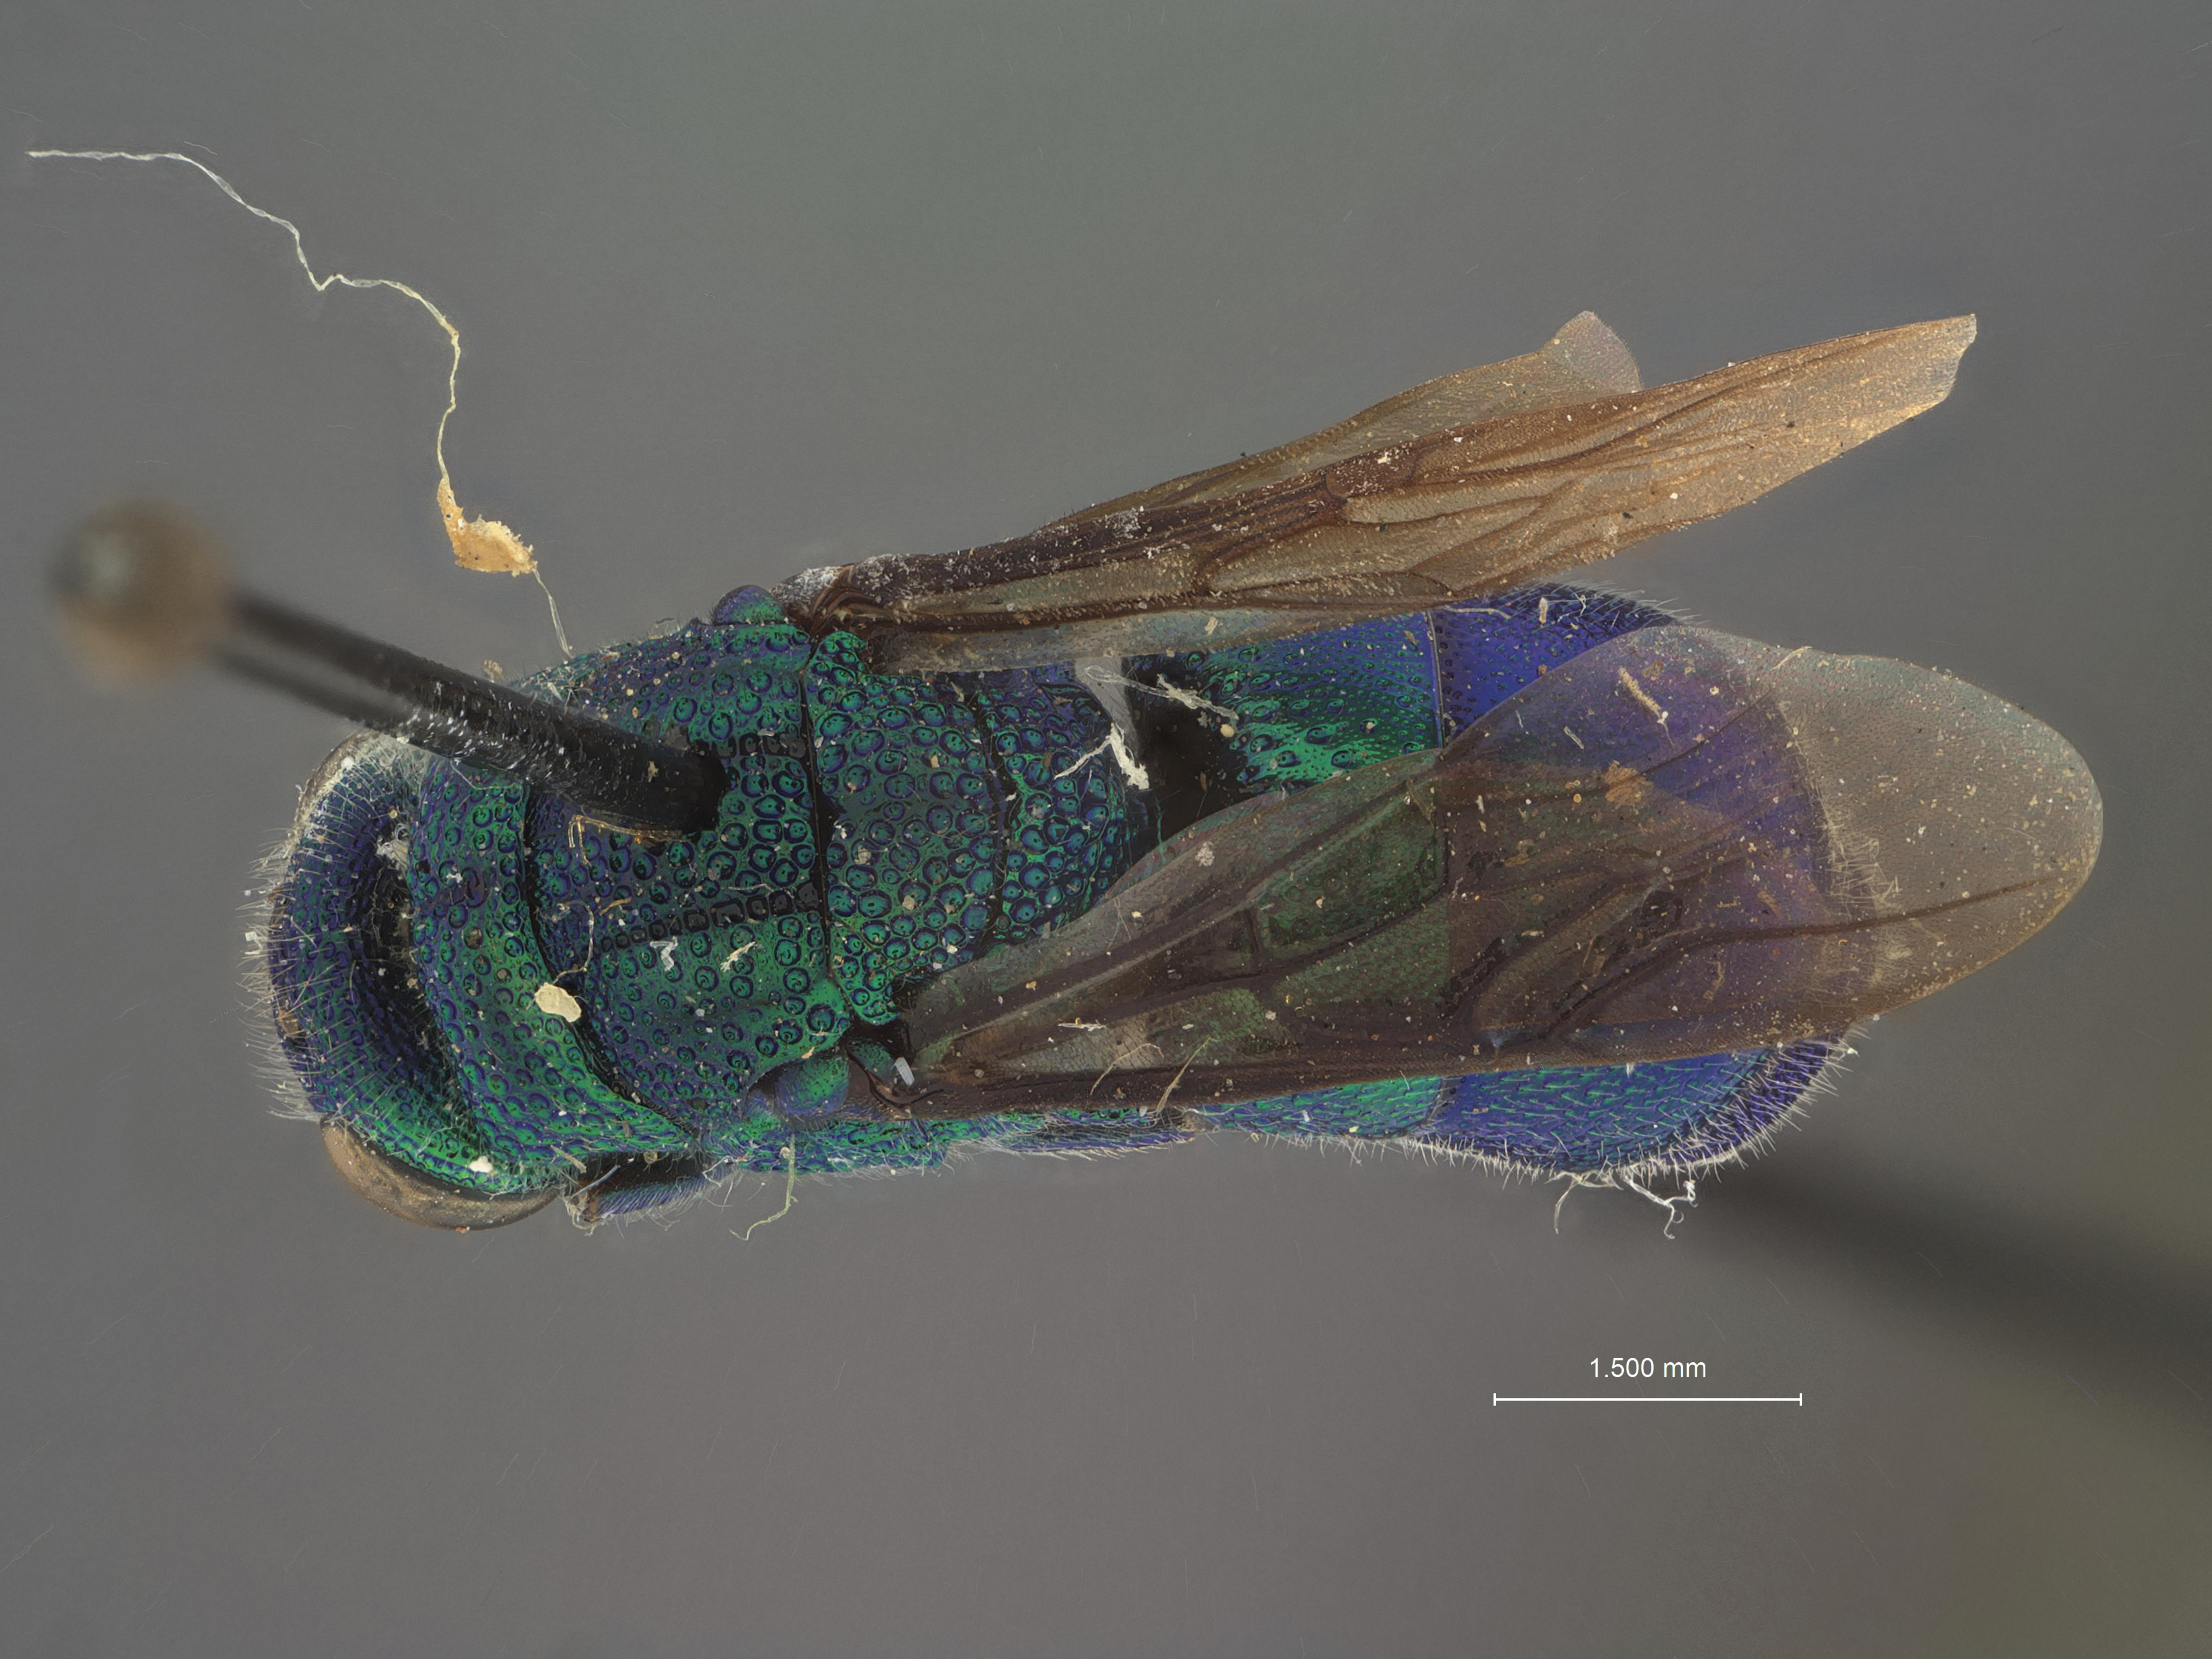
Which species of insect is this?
Chrysis fukaii
